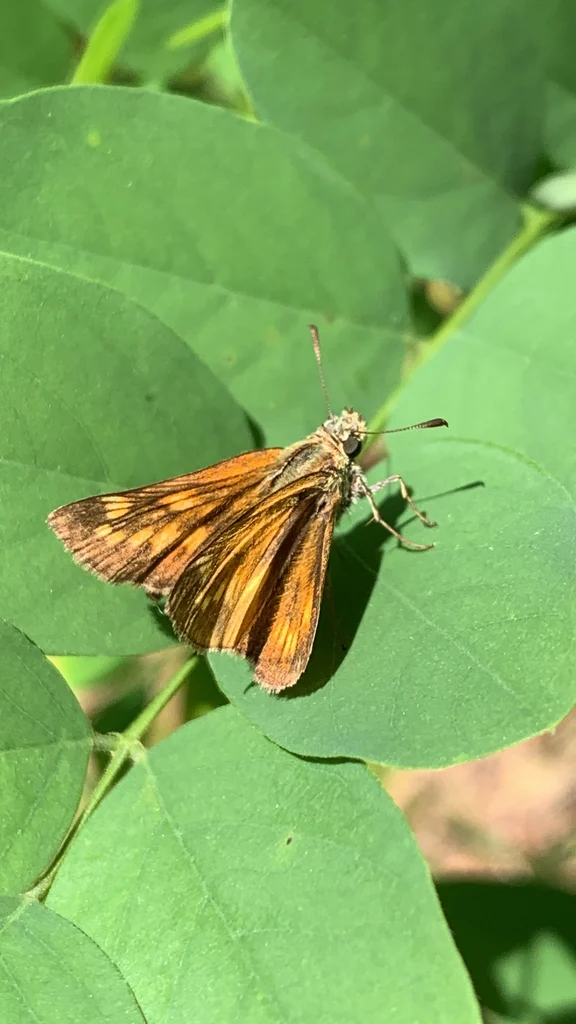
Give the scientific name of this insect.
Ochlodes sylvanus (also Ochlodes venata)
